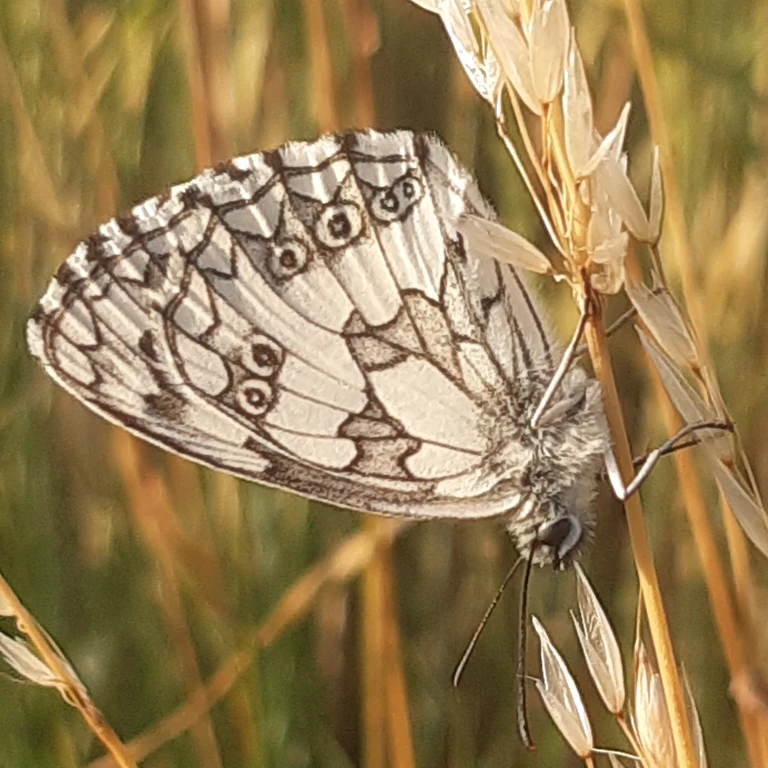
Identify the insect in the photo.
Melanargia galathea
